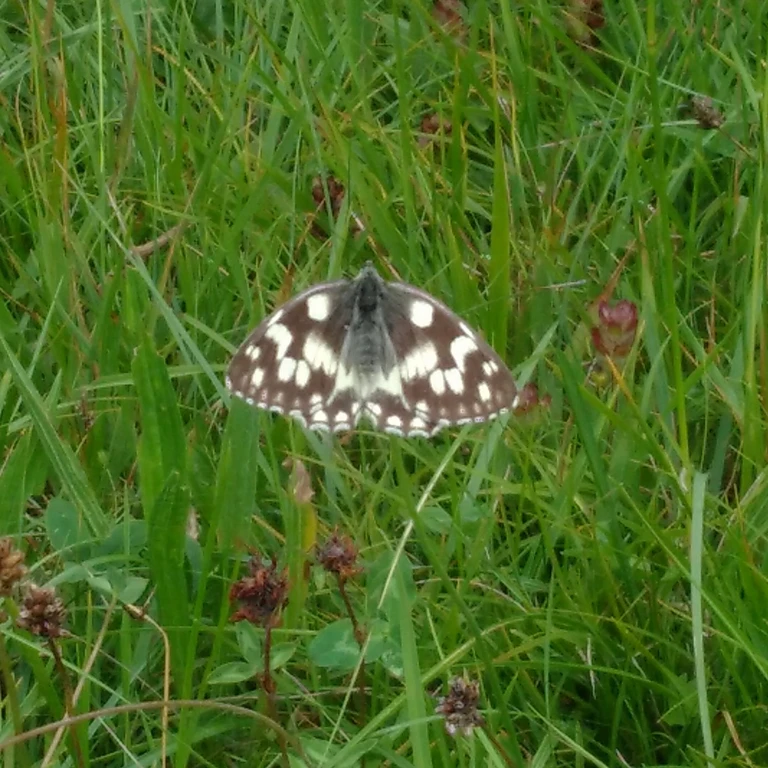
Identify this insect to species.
Melanargia galathea
